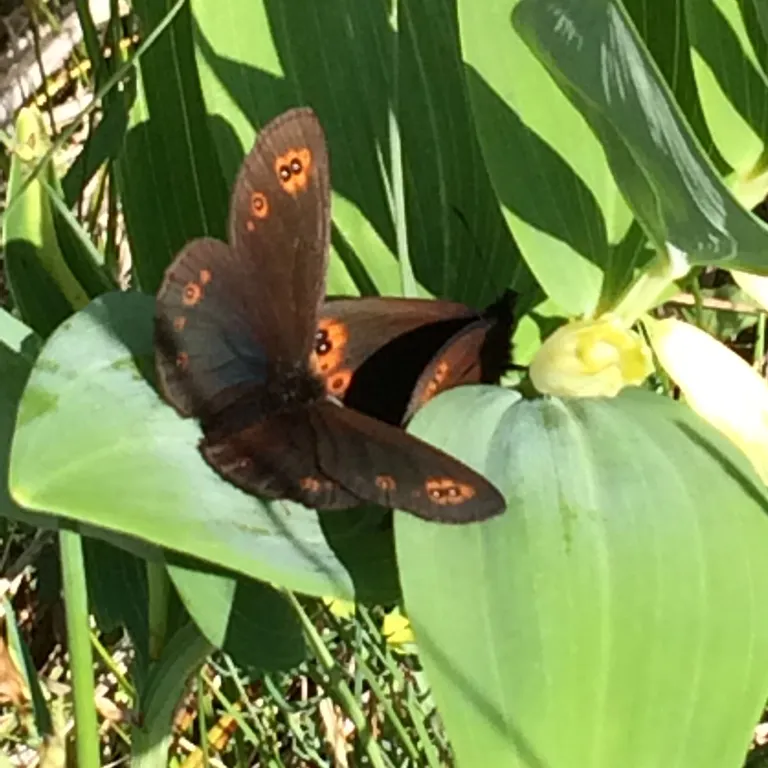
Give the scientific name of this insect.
Erebia medusa
